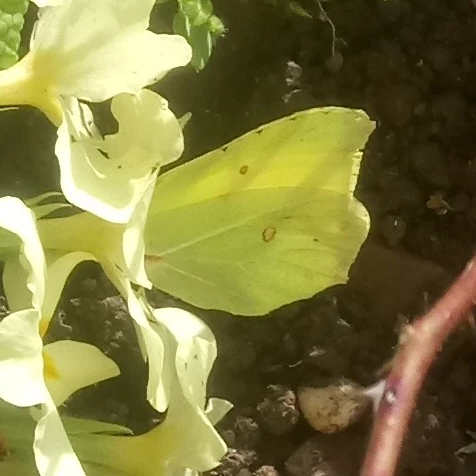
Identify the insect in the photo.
Gonepteryx rhamni
